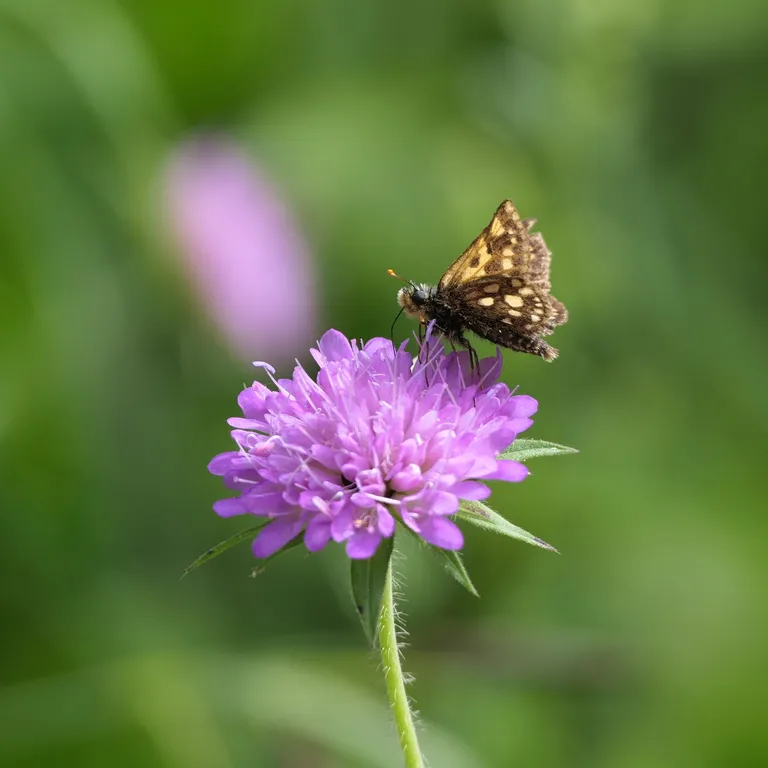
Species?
Carterocephalus palaemon
